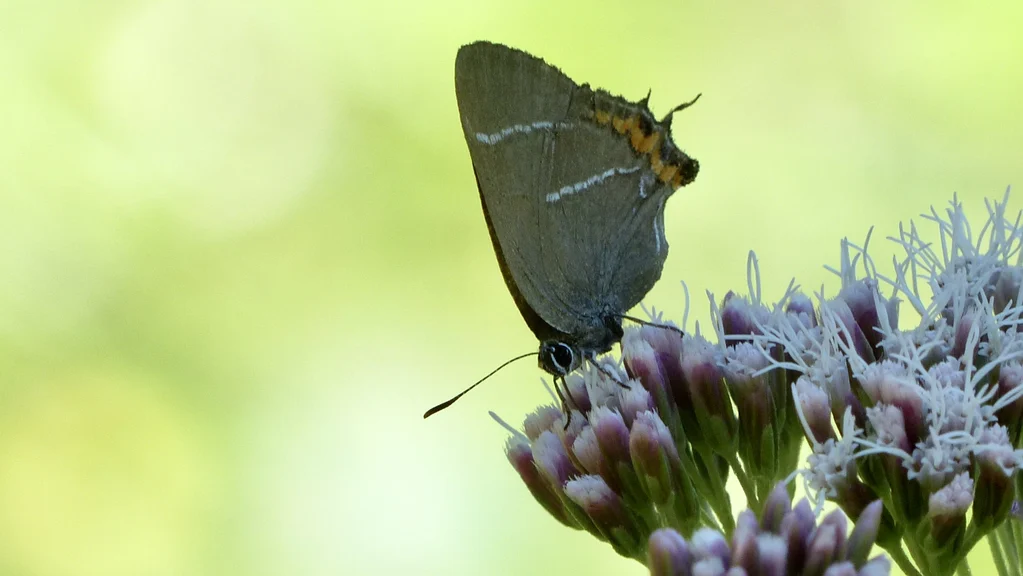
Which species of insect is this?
Satyrium w-album
